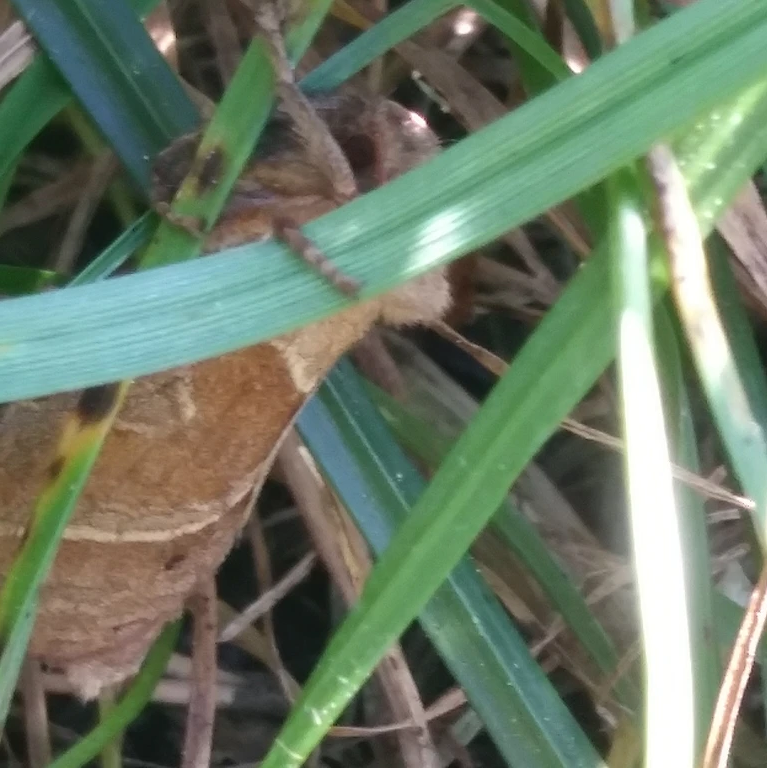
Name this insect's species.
Triodia sylvina
